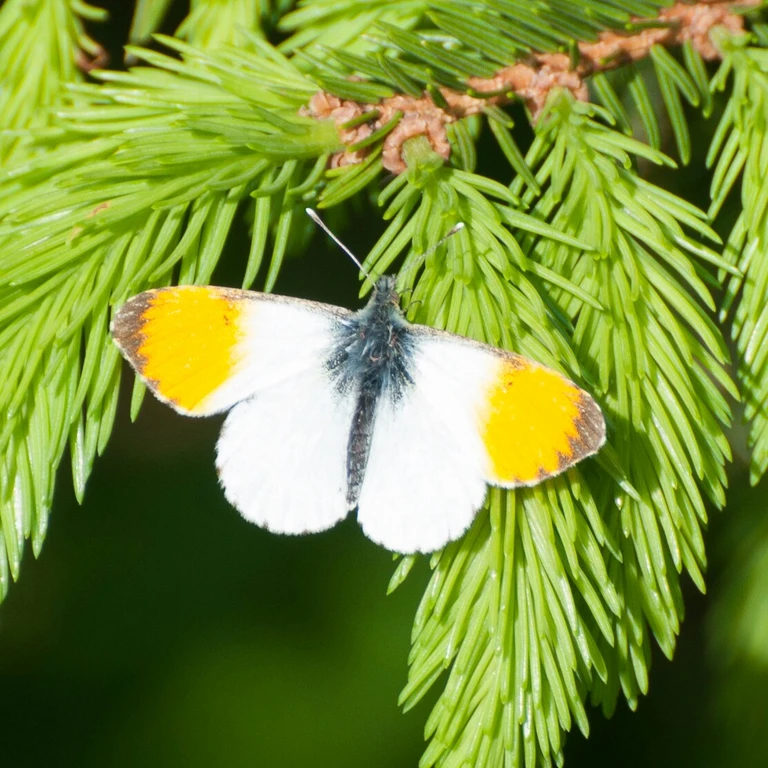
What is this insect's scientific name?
Anthocharis cardamines
